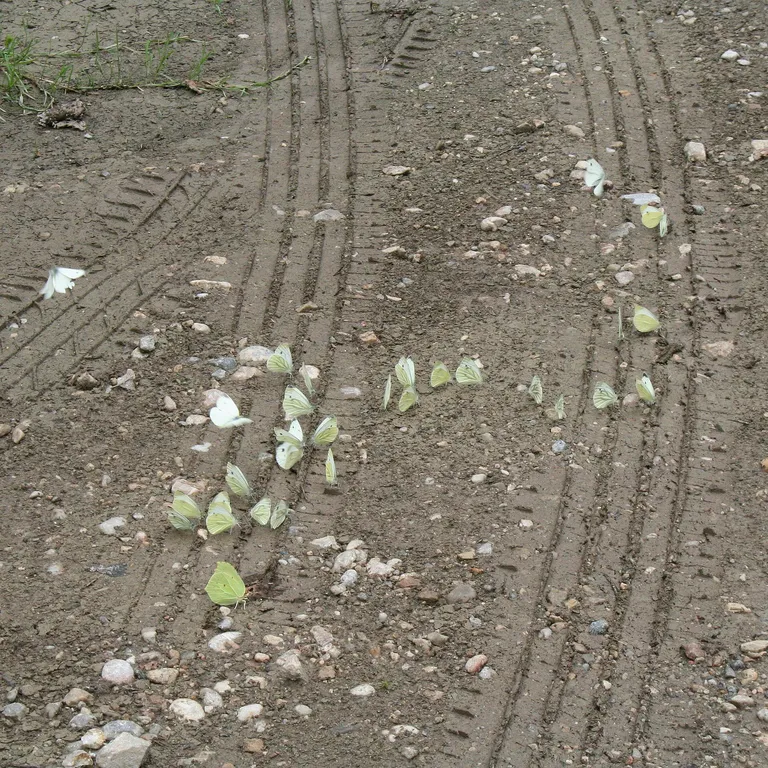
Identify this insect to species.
Gonepteryx rhamni
